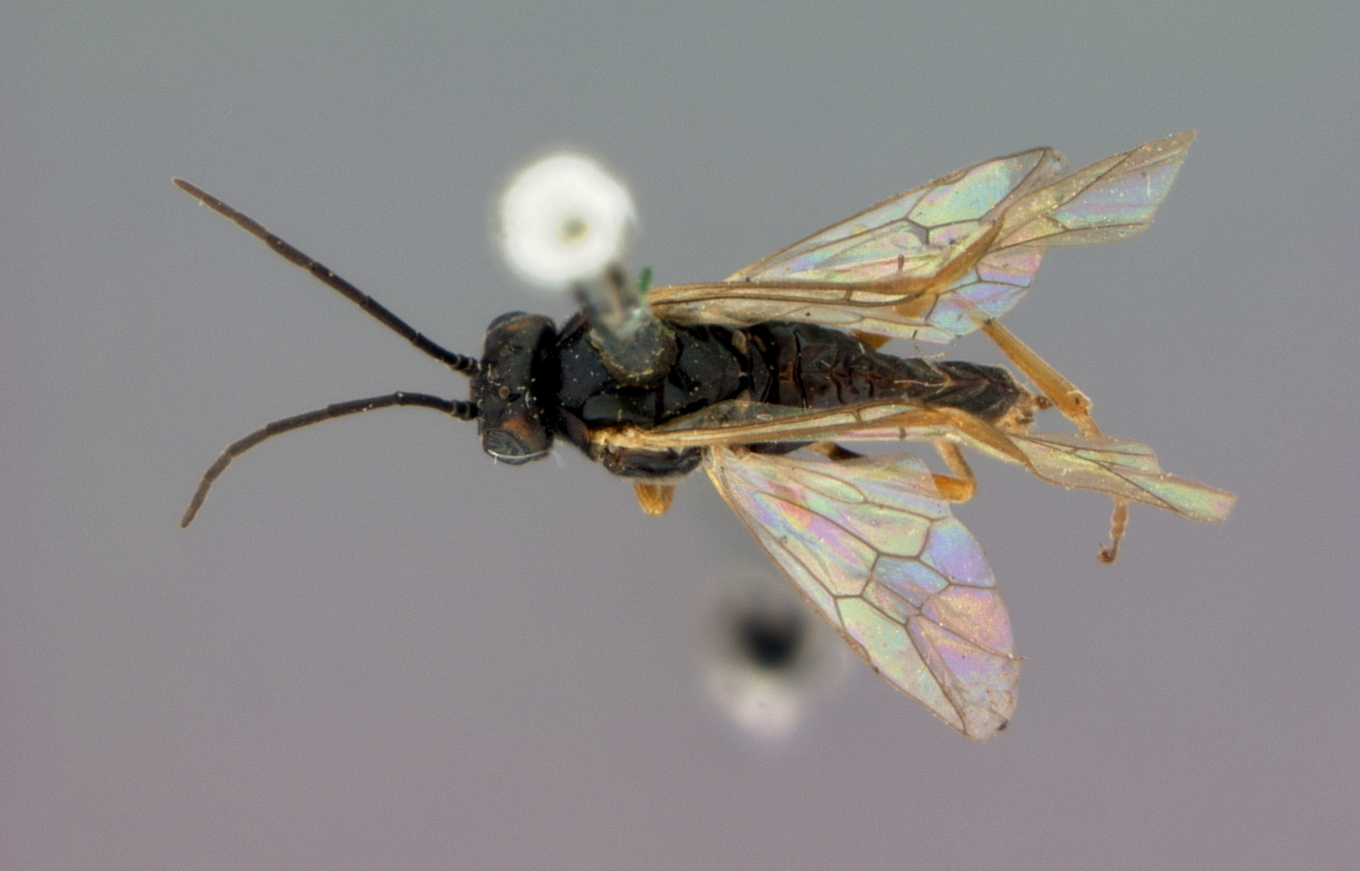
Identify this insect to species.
Pteronus hypomelas
